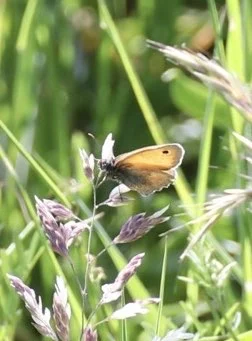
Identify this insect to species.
Coenonympha pamphilus
